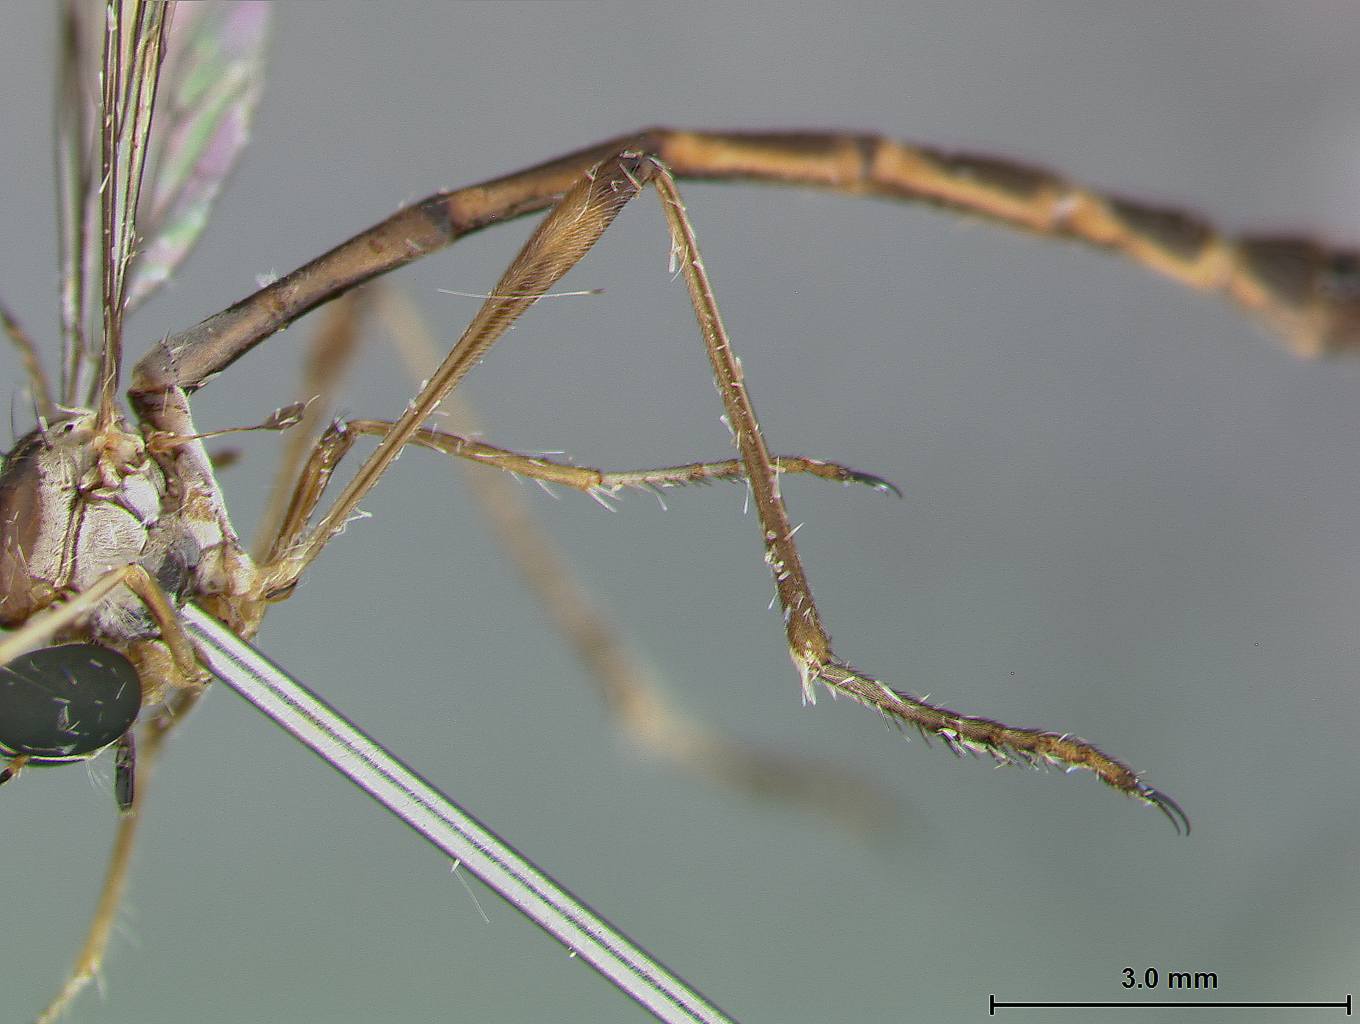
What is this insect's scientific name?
Leptogaster bahamiensis
